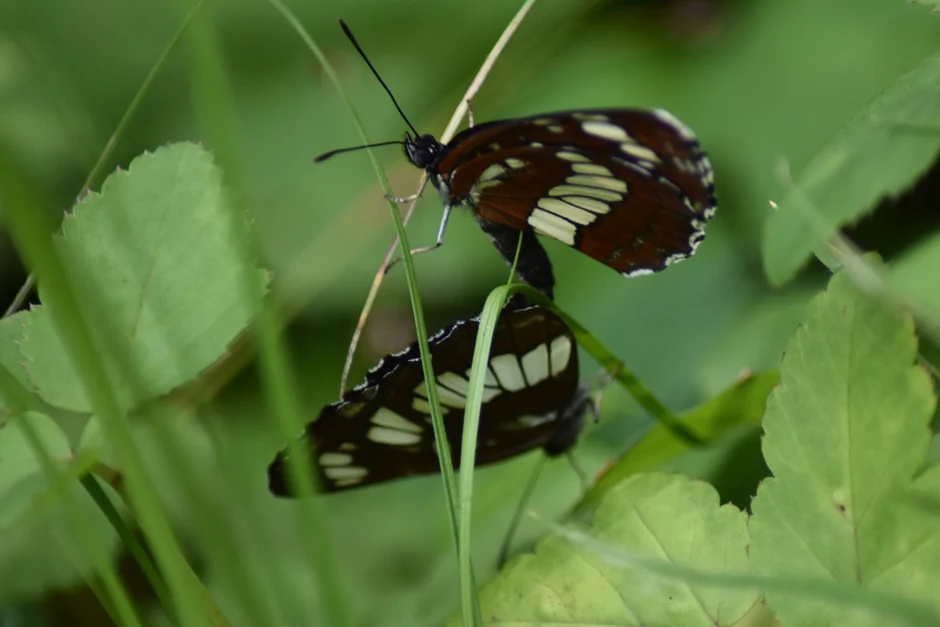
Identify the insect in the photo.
Neptis rivularis
